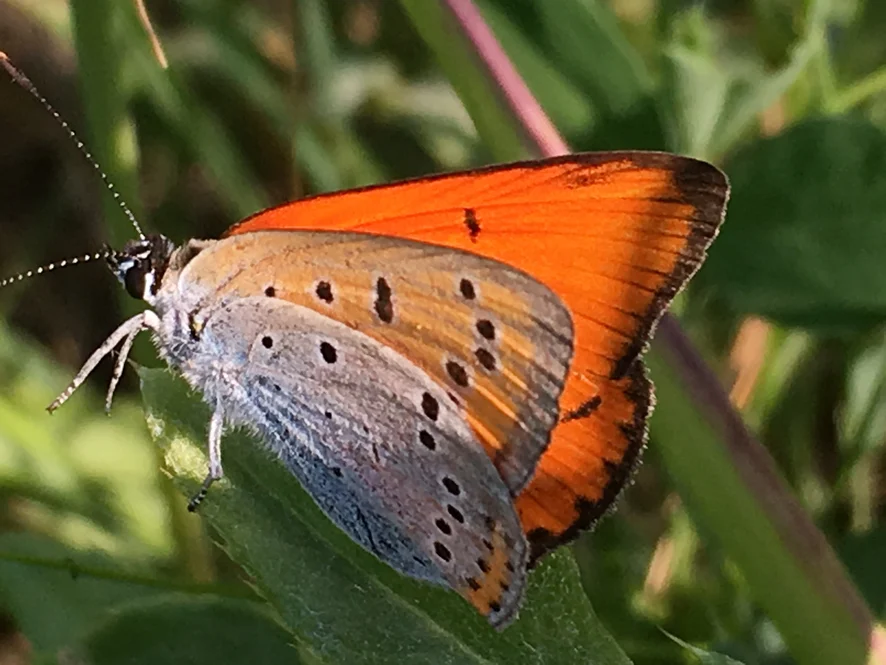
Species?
Lycaena dispar
